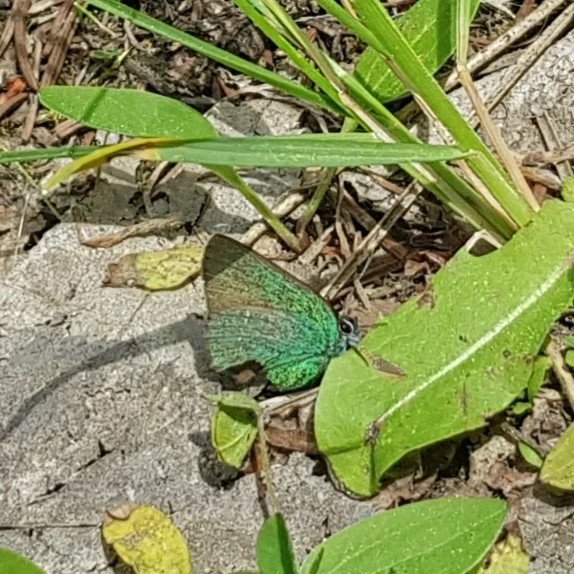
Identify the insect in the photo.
Callophrys rubi
